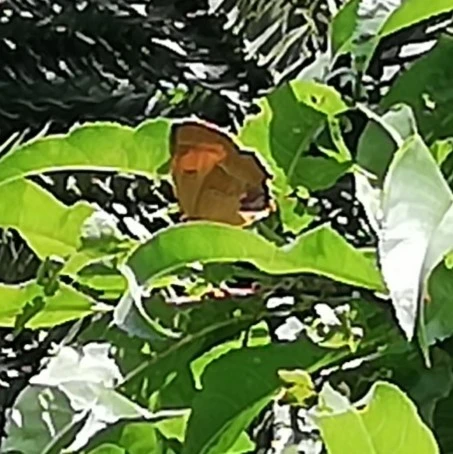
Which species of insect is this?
Thecla betulae
